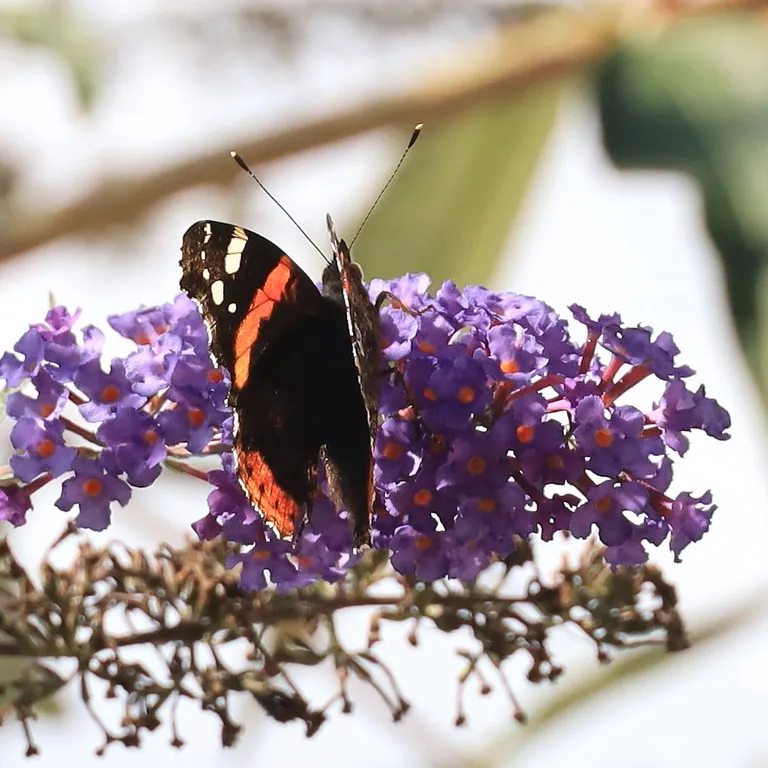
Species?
Vanessa atalanta
